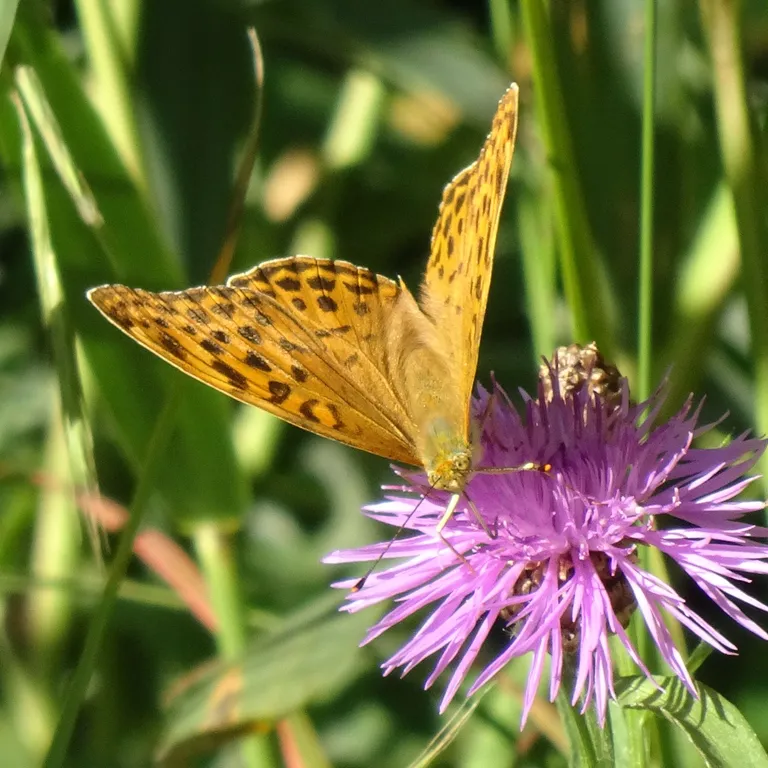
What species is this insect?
Argynnis paphia
